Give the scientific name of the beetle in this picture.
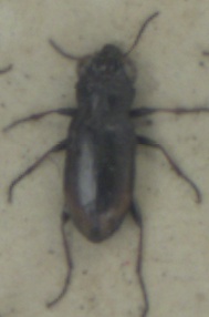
Notiophilus biguttatus
